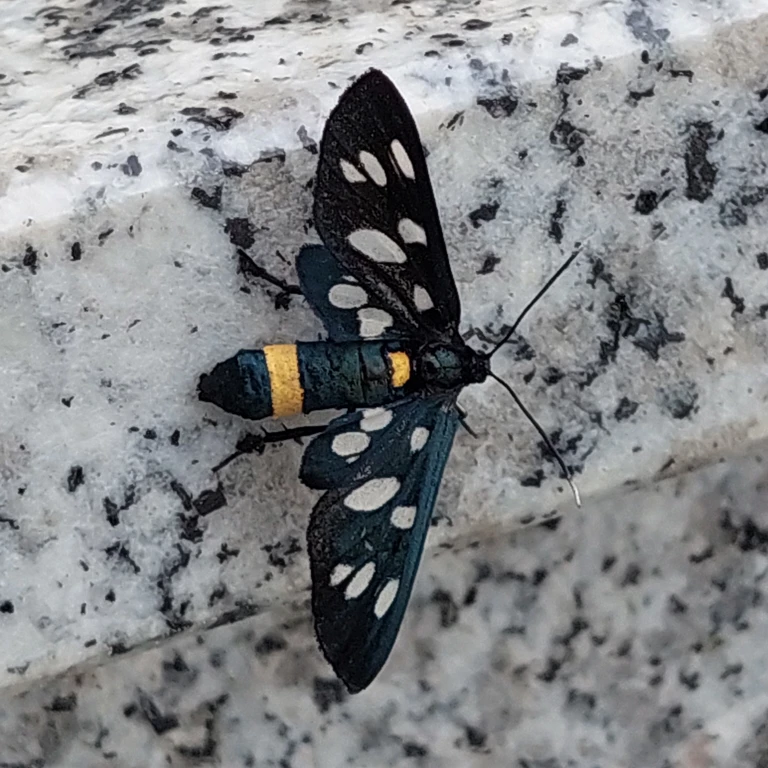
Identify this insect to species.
Amata phegea
